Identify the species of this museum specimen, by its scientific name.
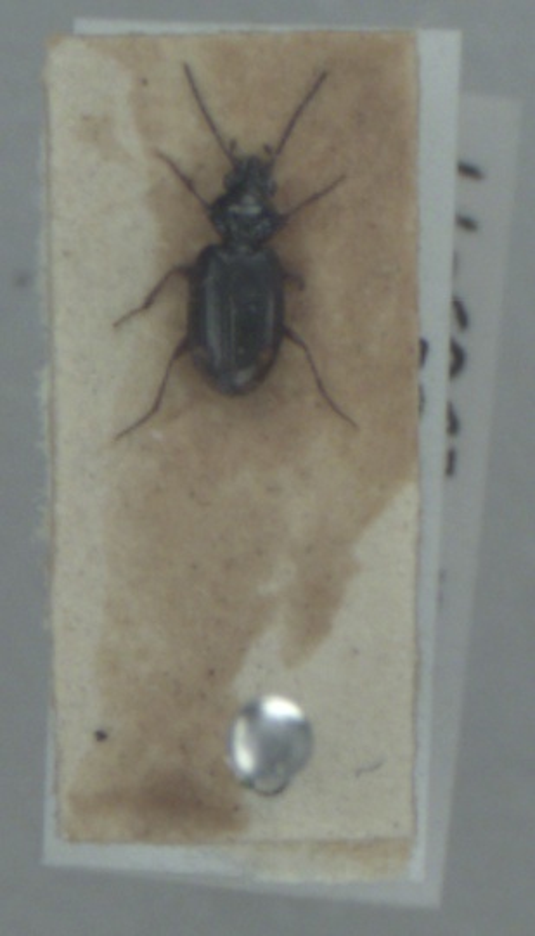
Bembidion lunulatum
